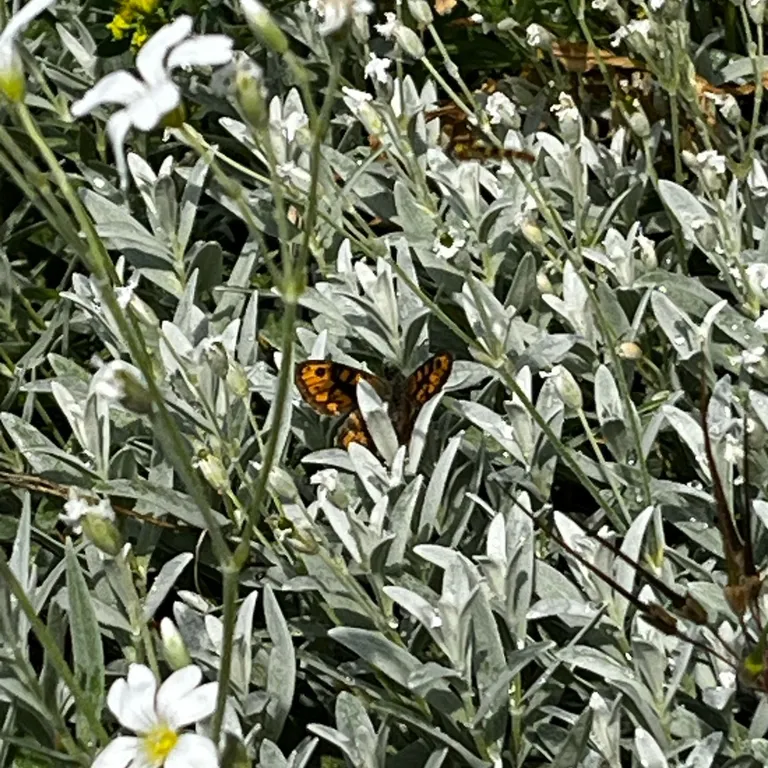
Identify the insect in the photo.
Lasiommata megera (also Pararge megera)
